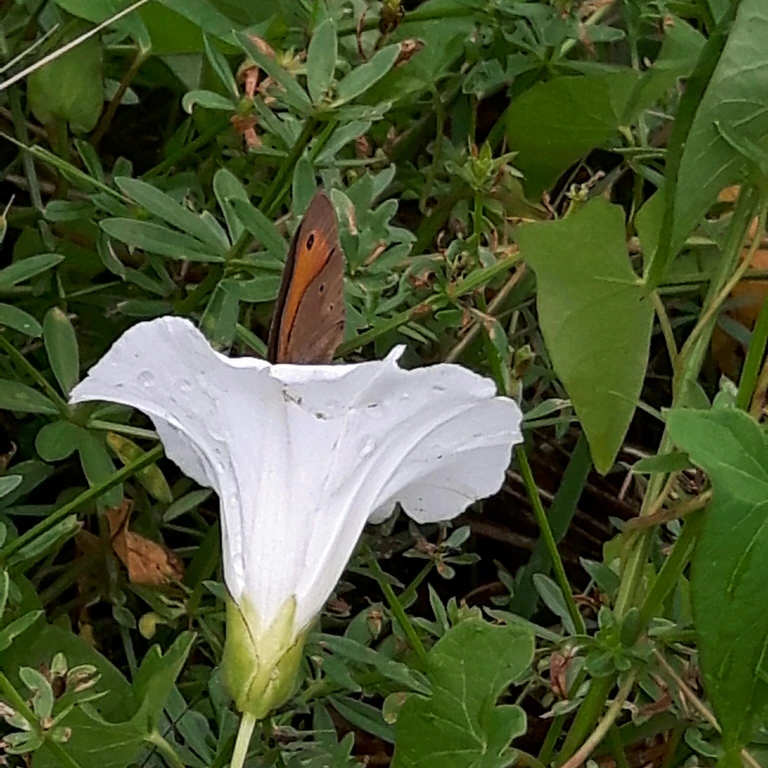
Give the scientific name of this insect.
Maniola jurtina
